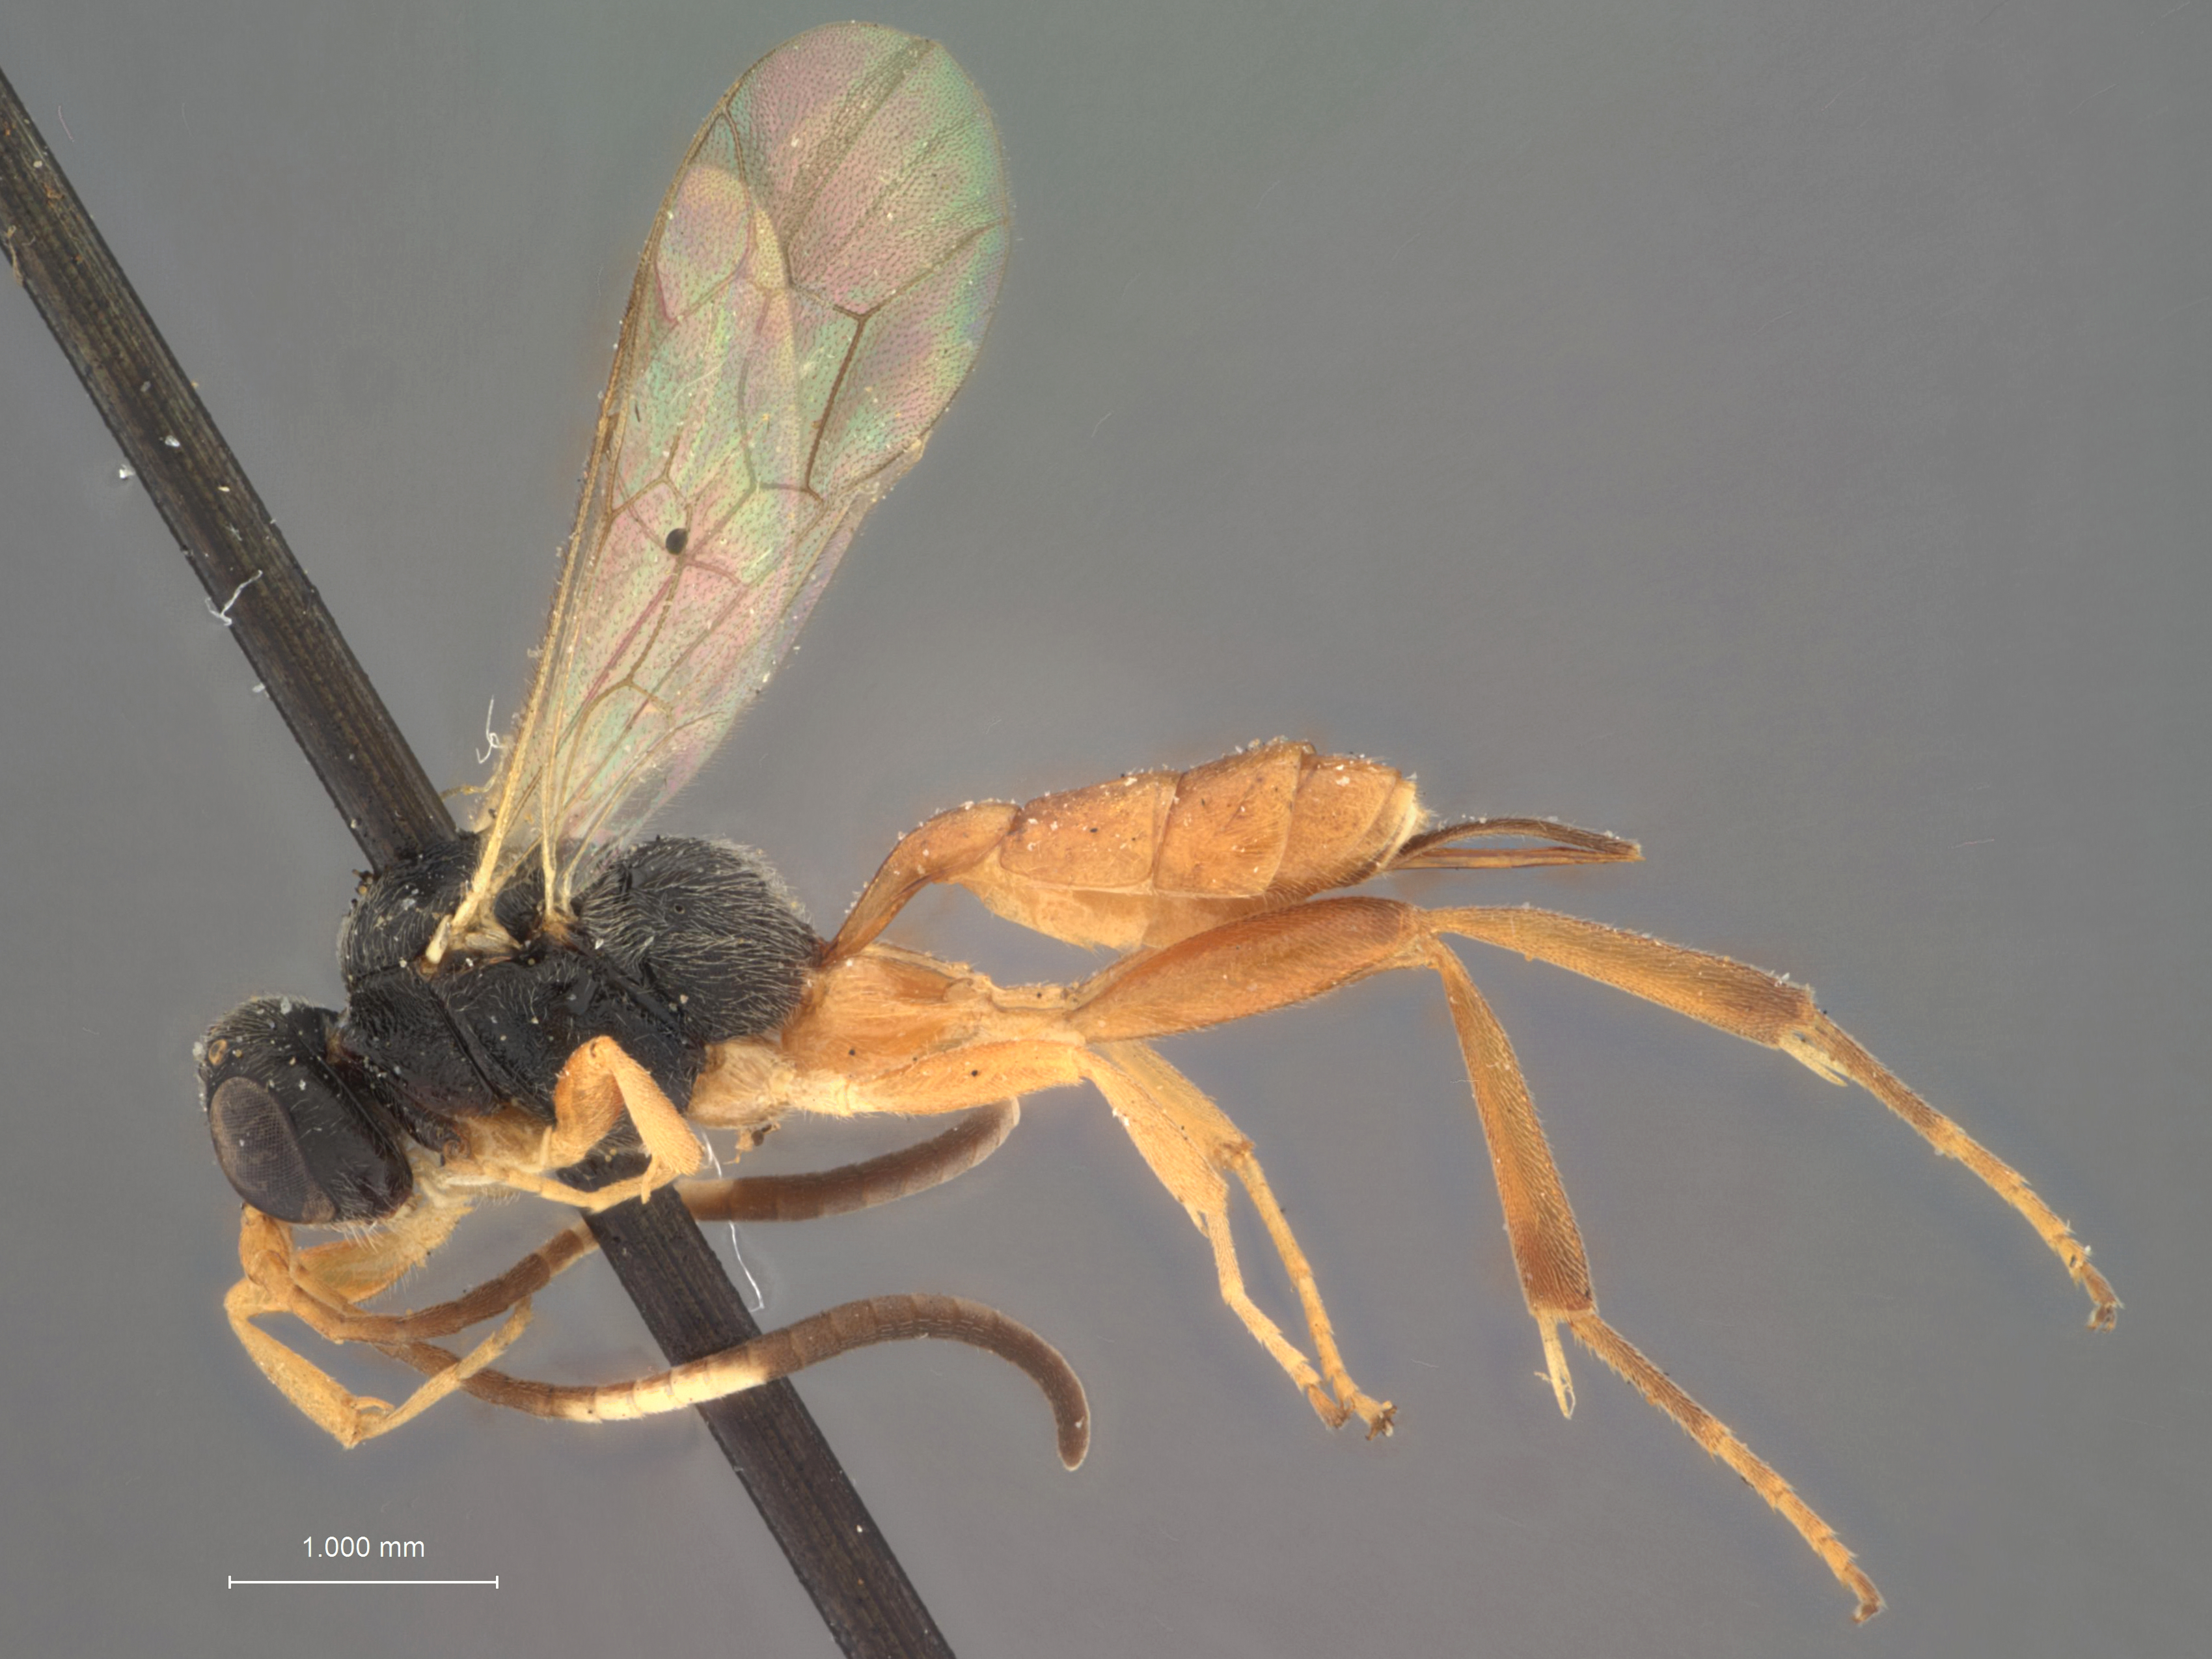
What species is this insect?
Aptesis scabra
